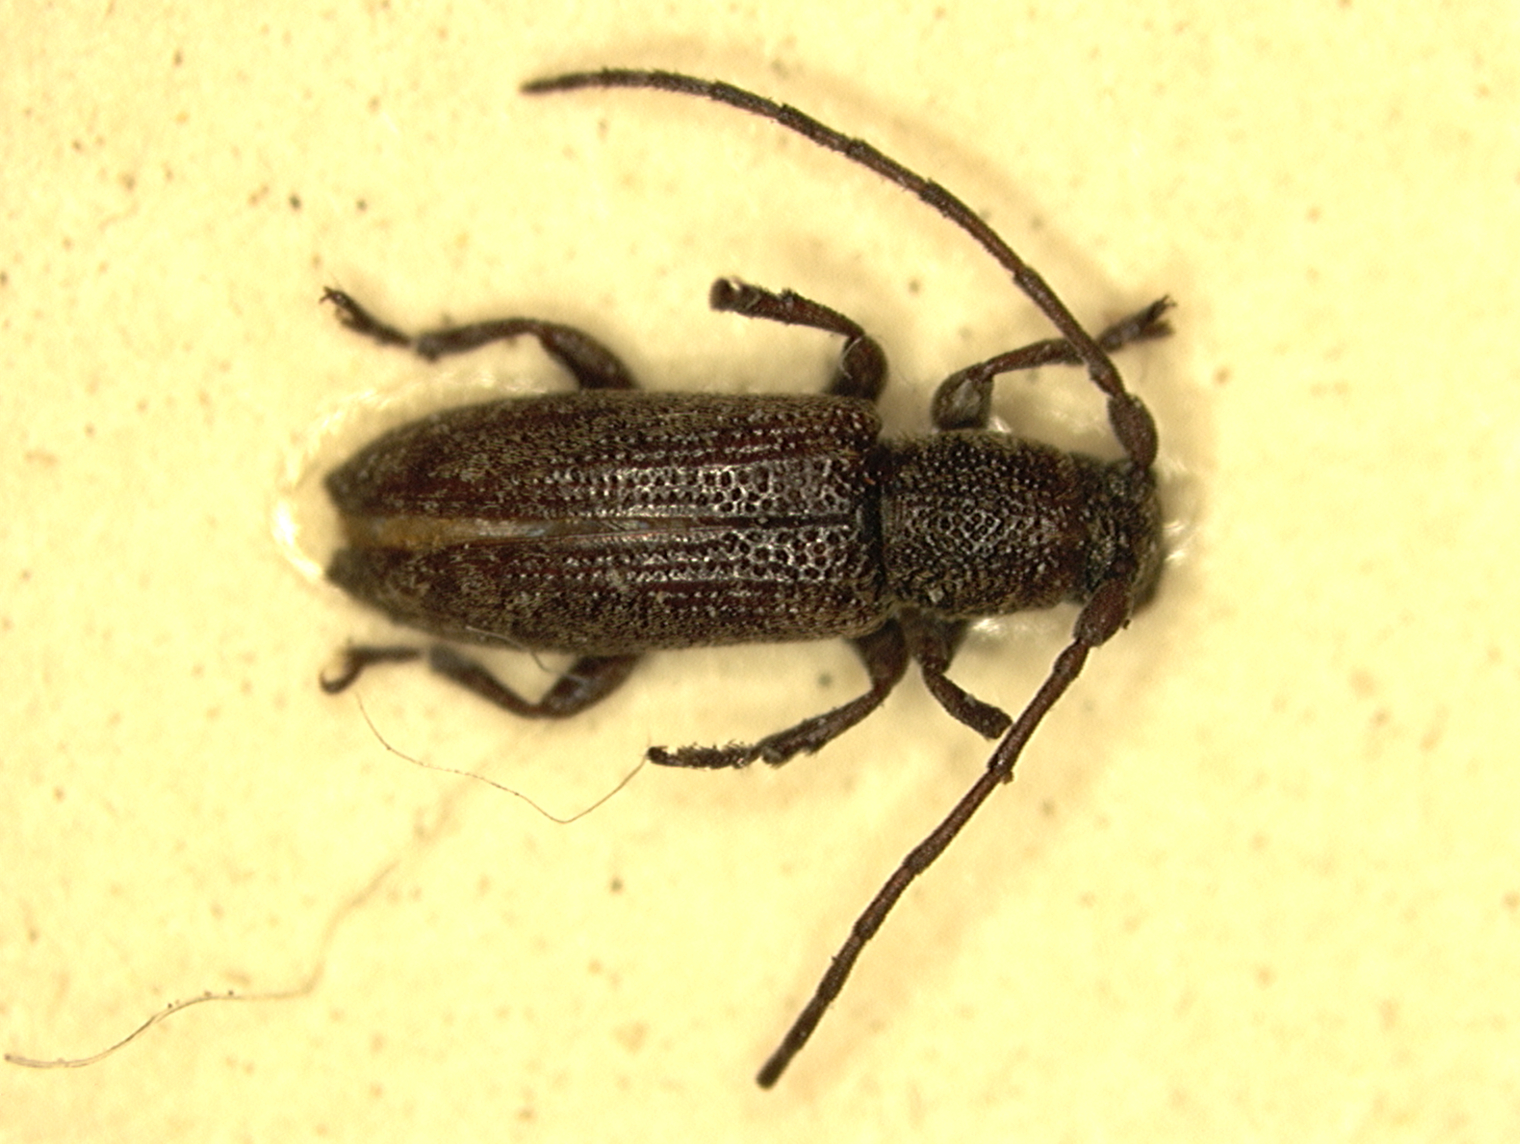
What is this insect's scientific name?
Sybra rufa
